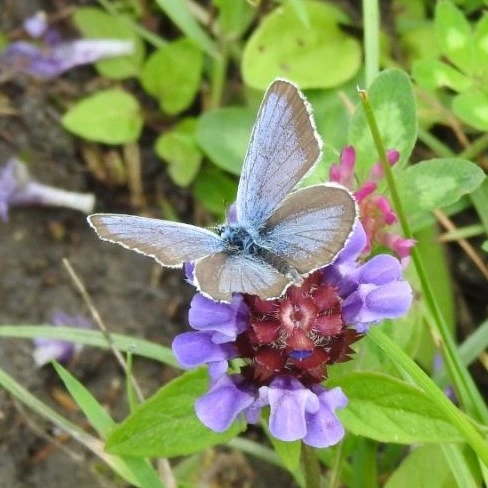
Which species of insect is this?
Plebejus argus
